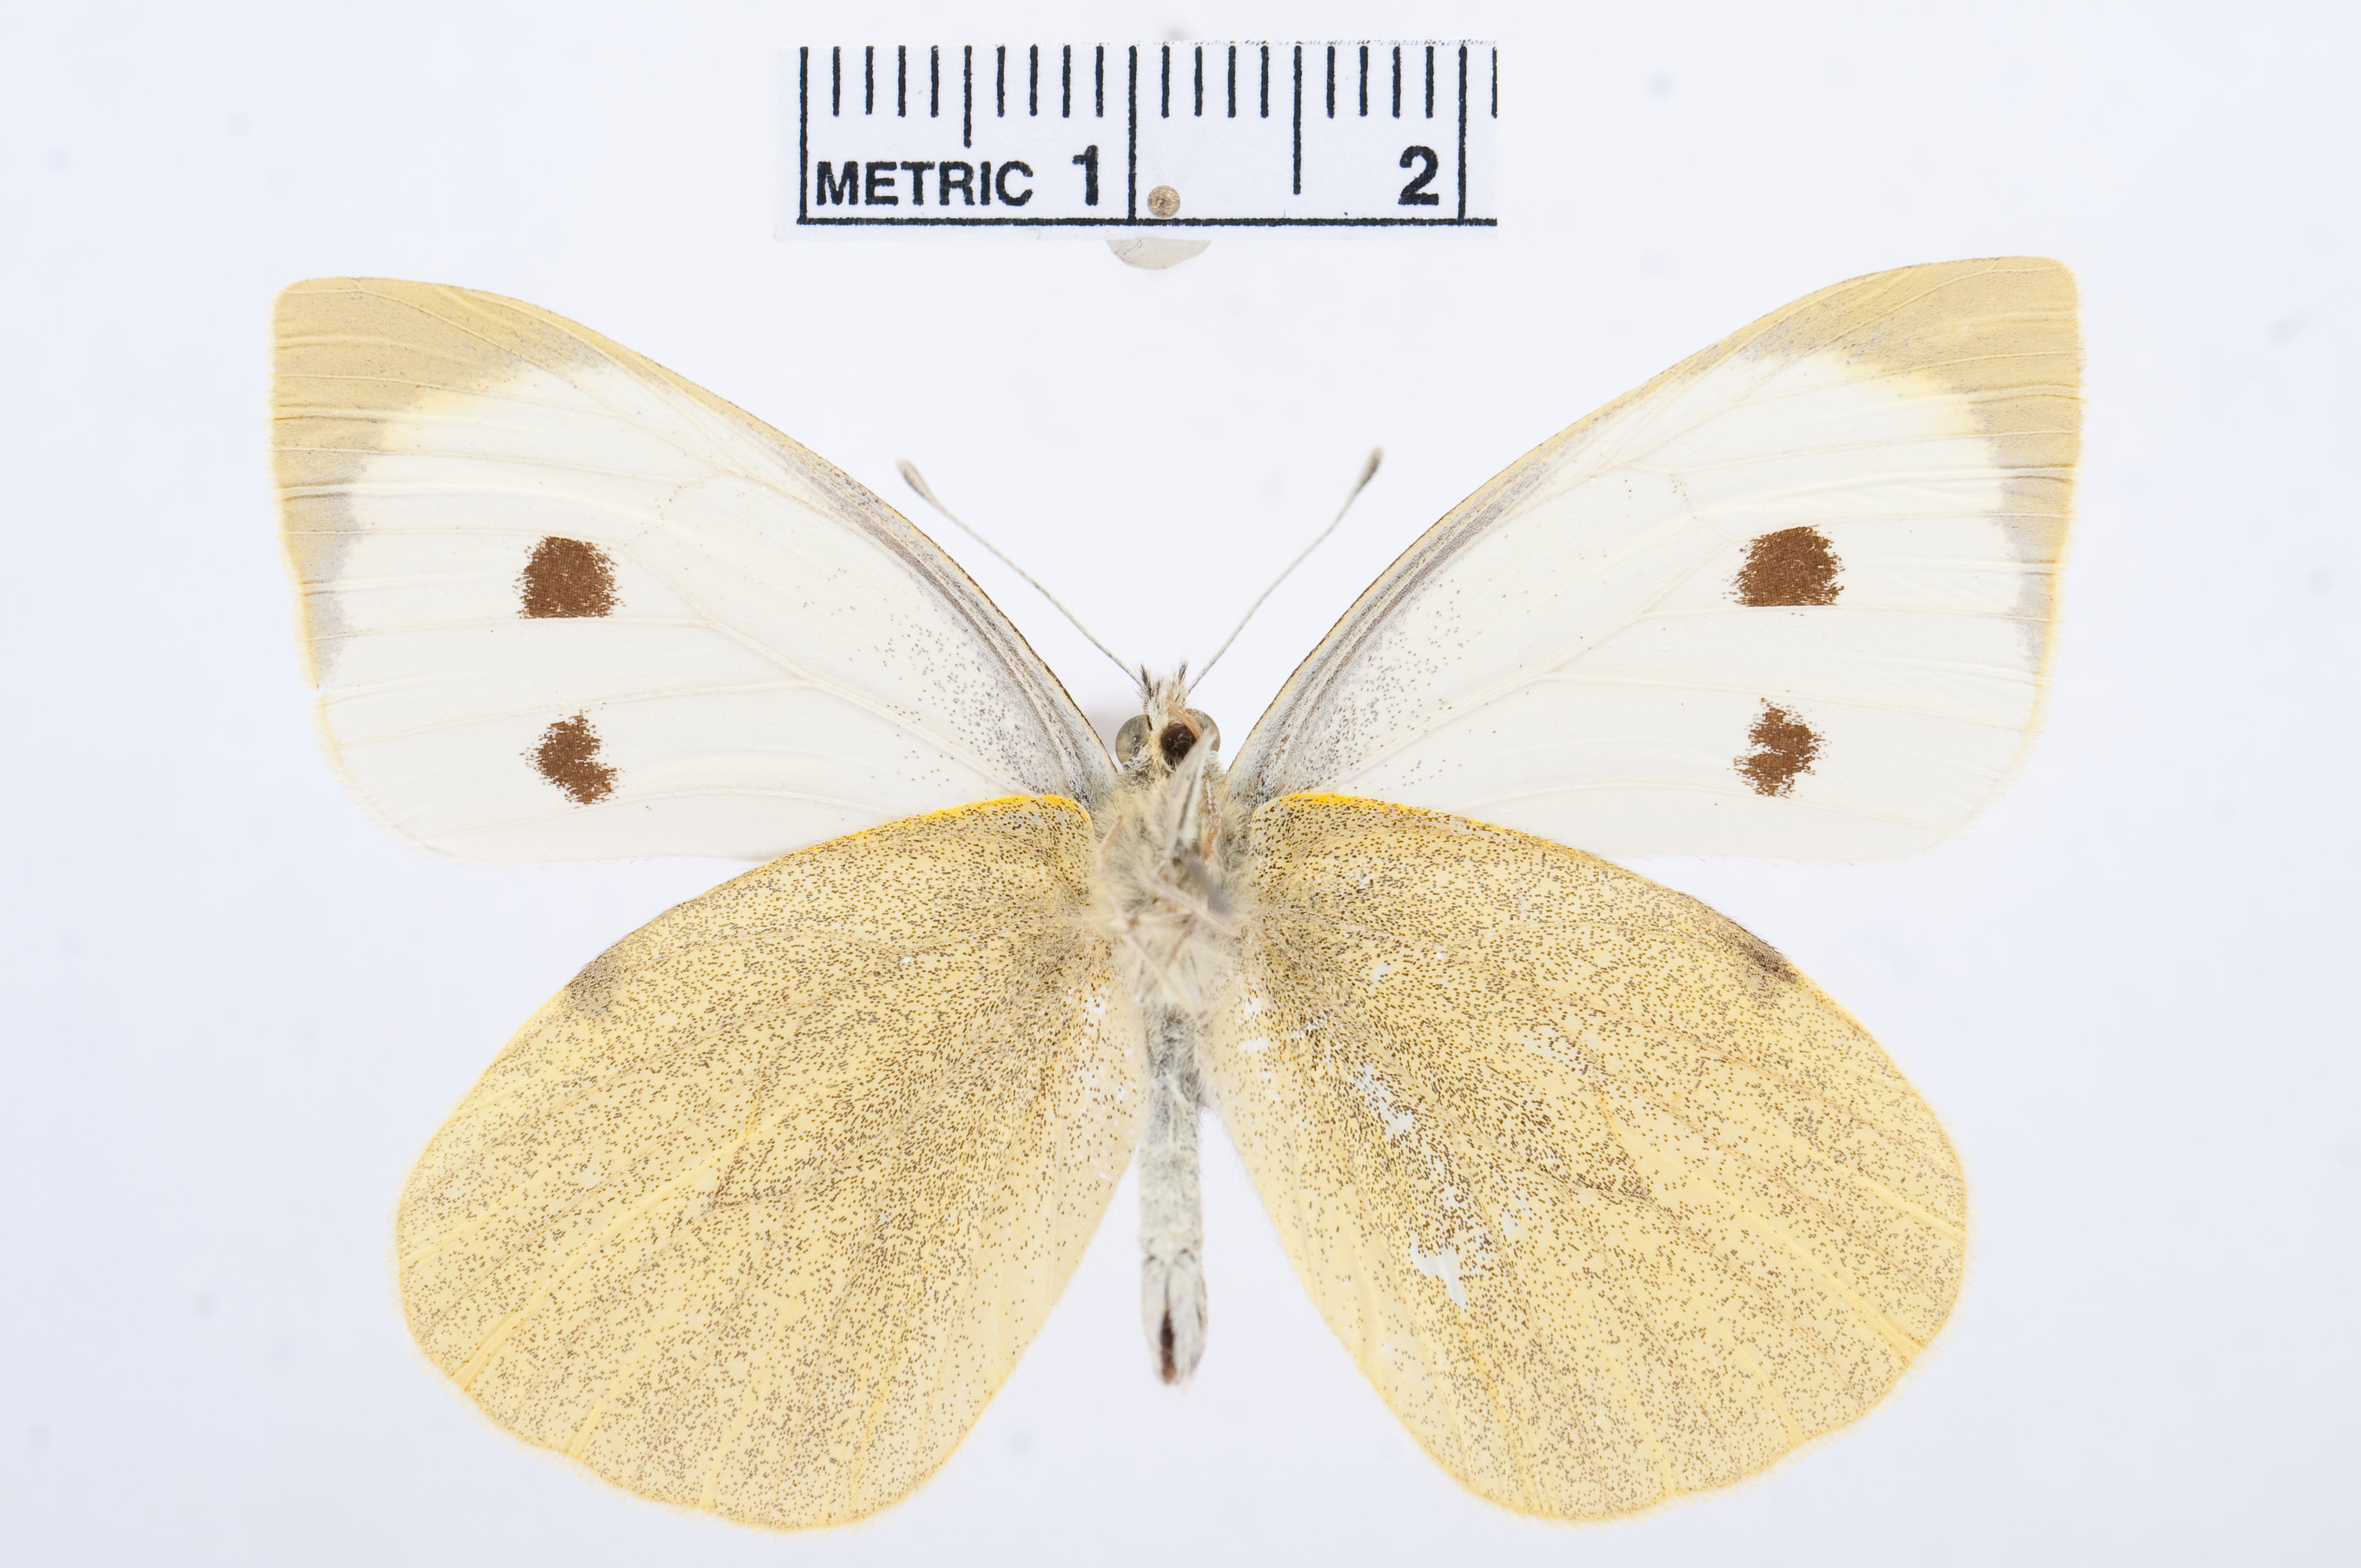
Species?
Pieris brassicae
